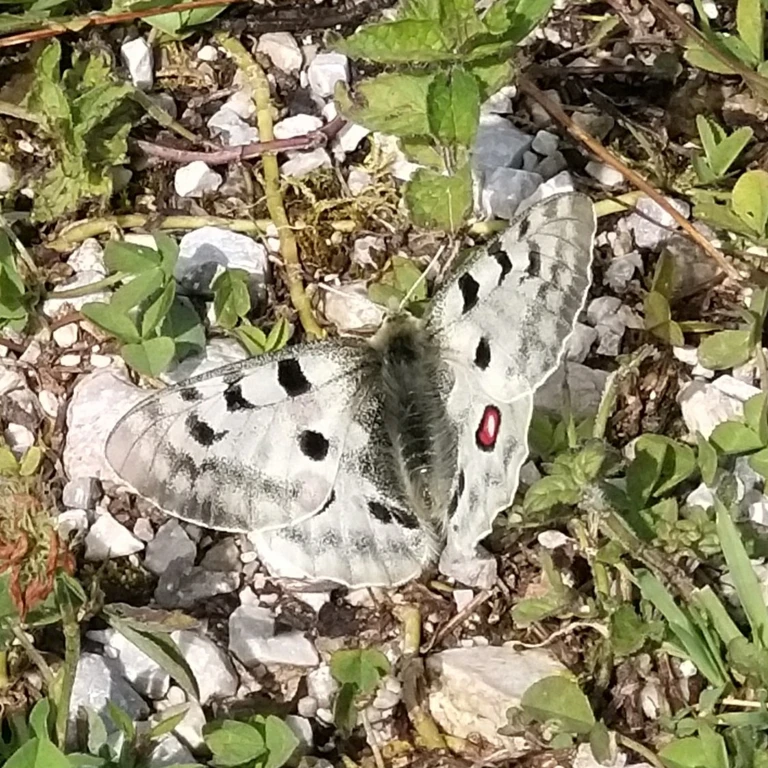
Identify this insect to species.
Parnassius apollo
